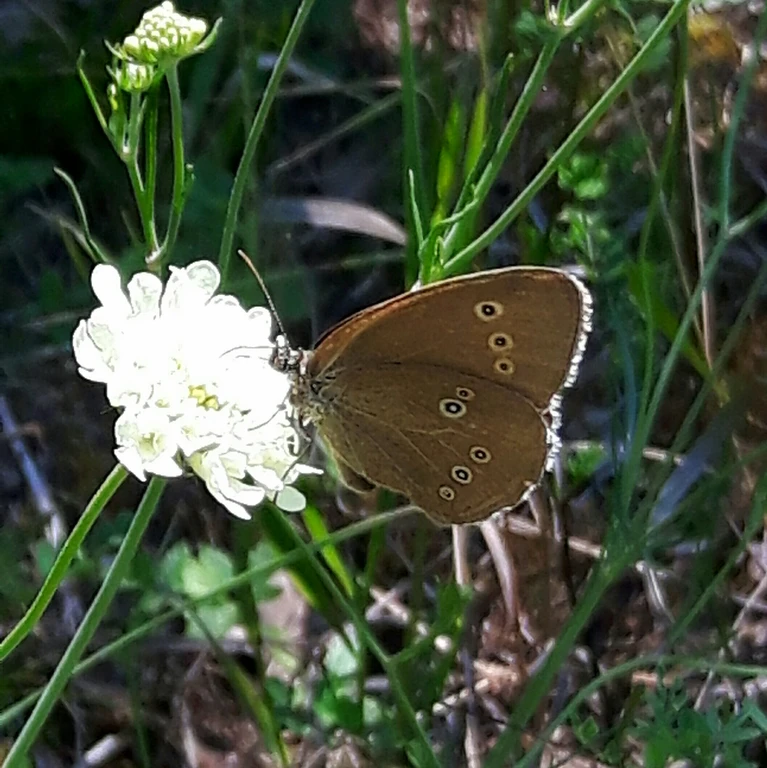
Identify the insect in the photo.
Aphantopus hyperantus
